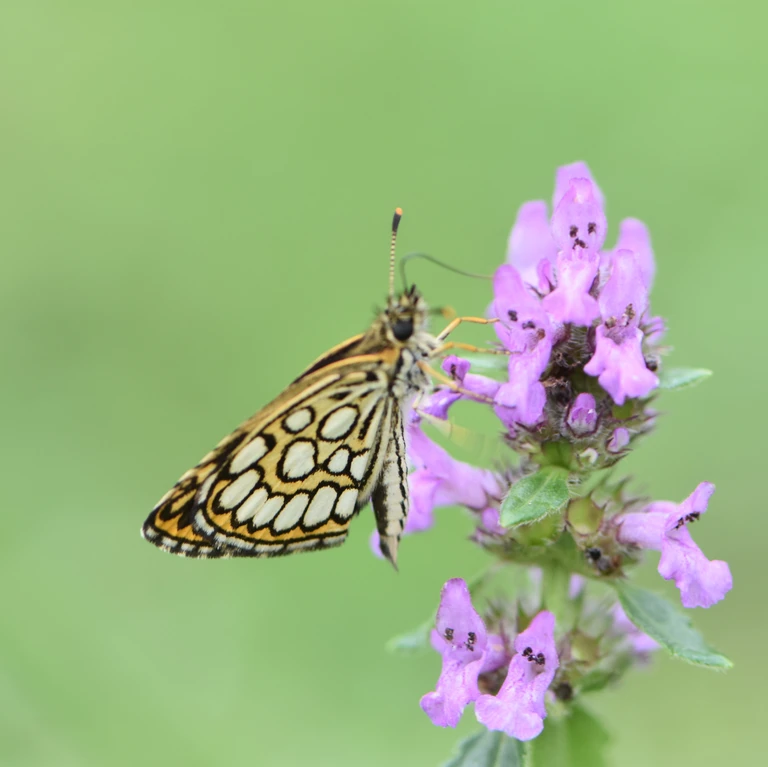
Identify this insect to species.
Heteropterus morpheus
